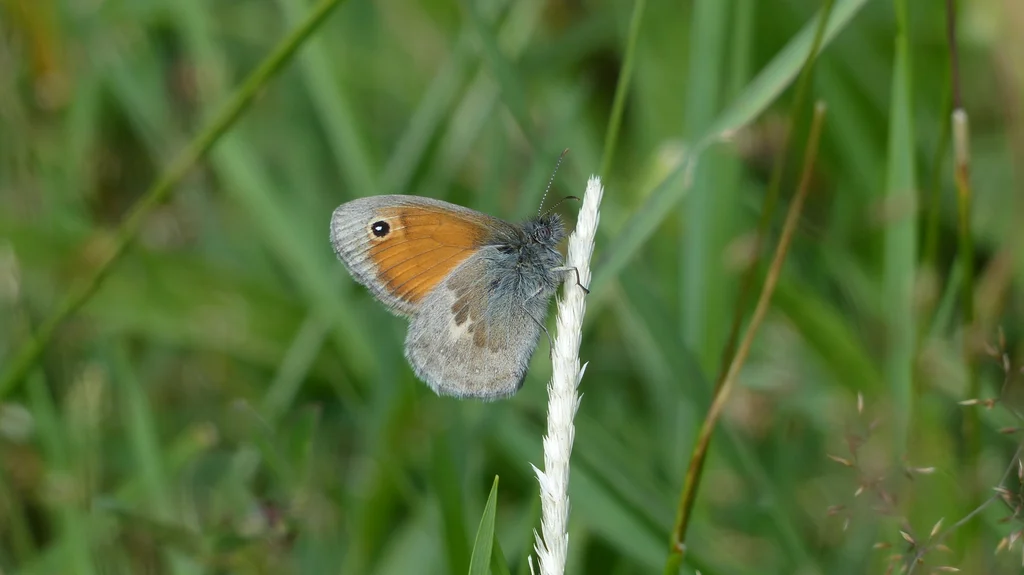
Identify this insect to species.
Coenonympha pamphilus
